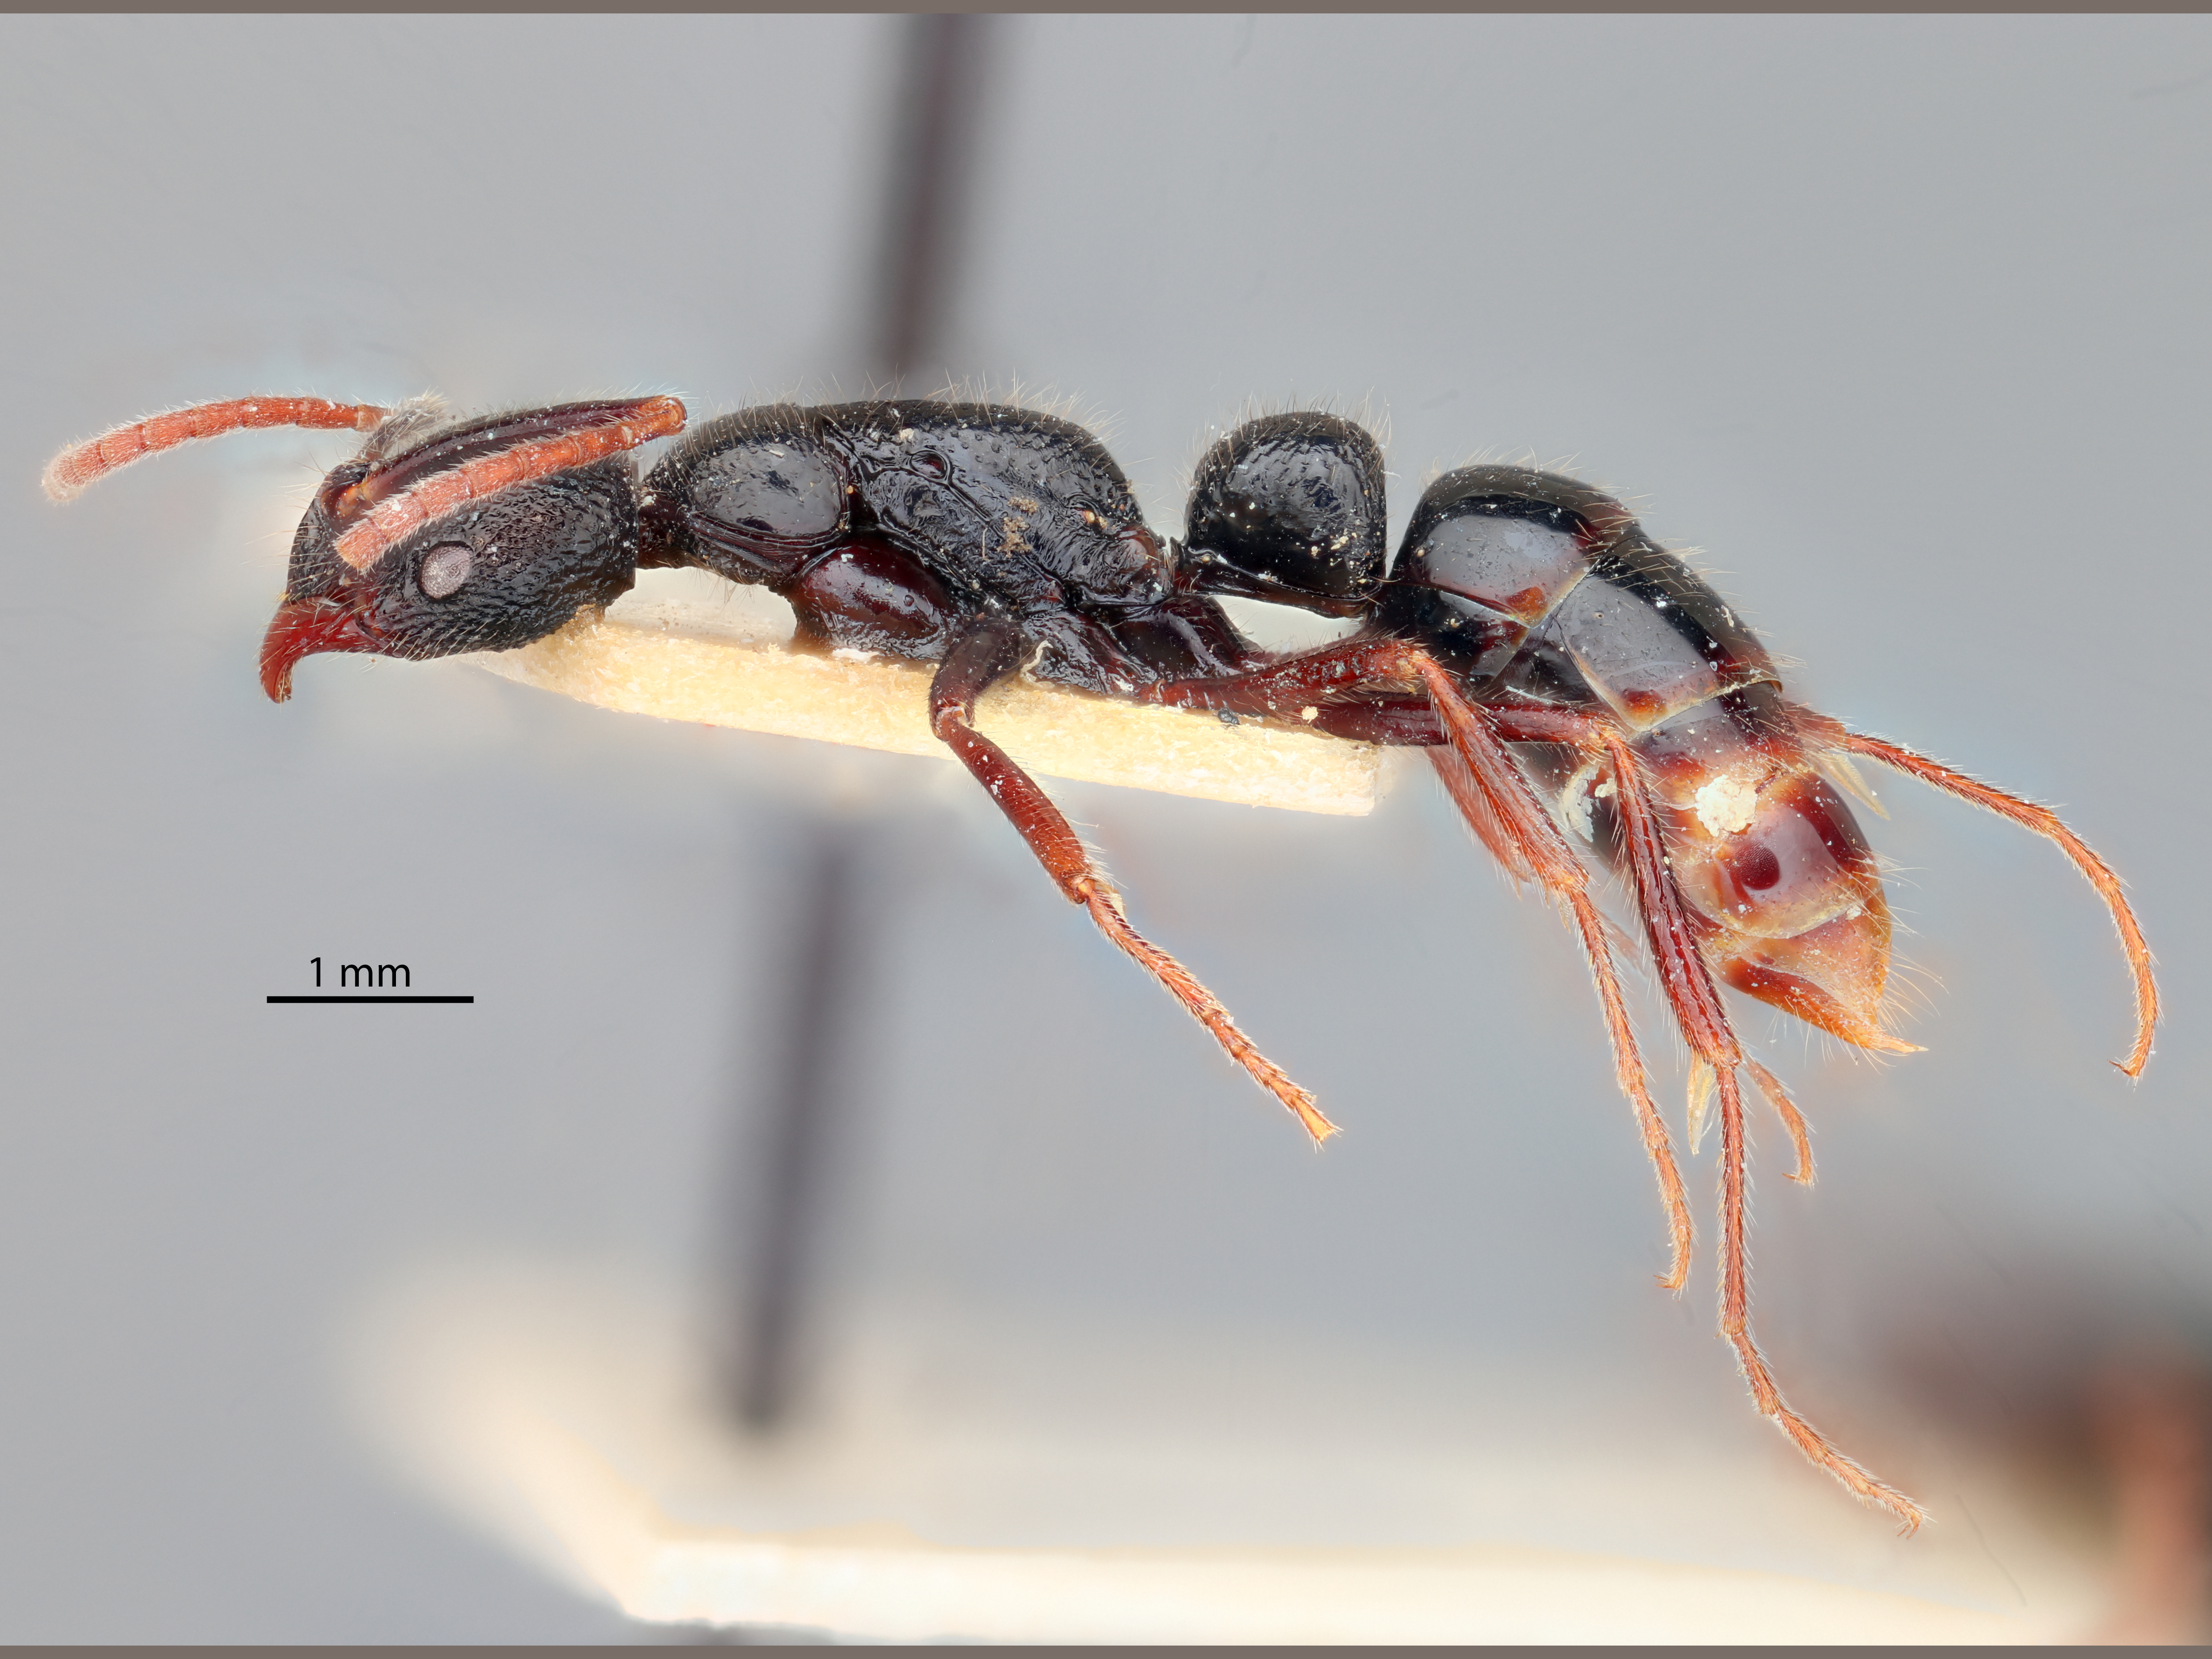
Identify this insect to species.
Leptogenys foveopunctata
